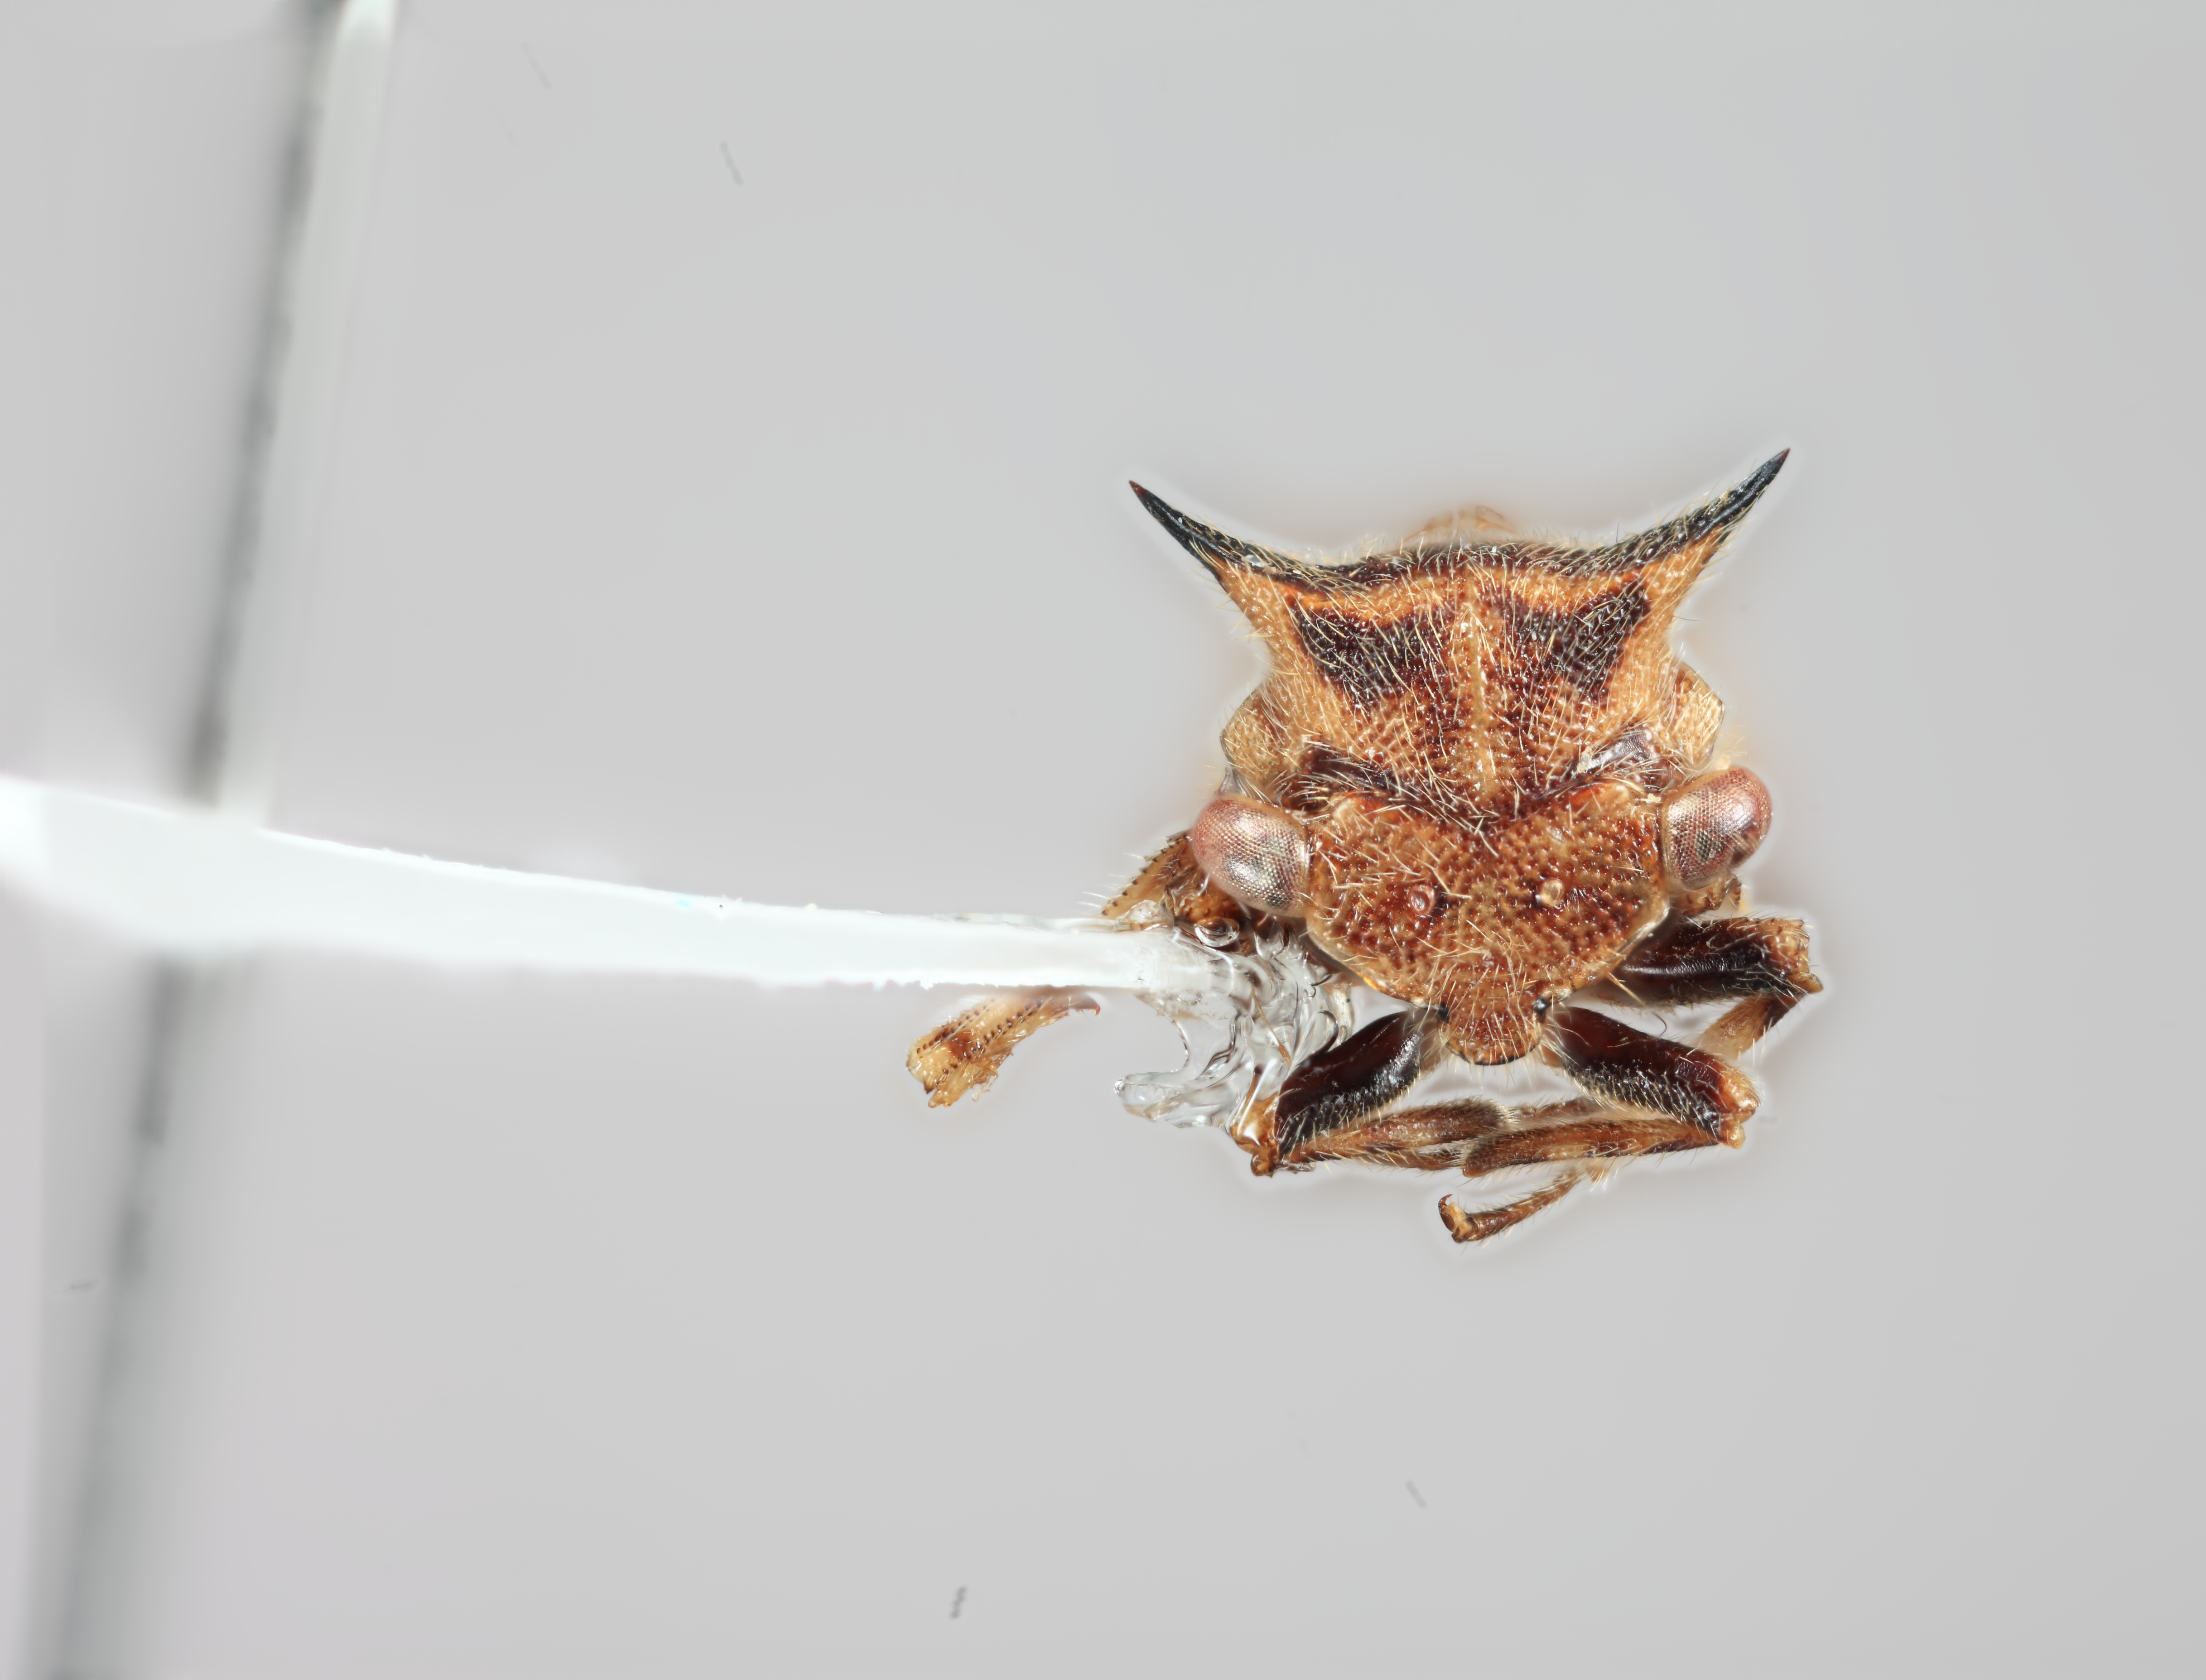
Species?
Tolania secoya
